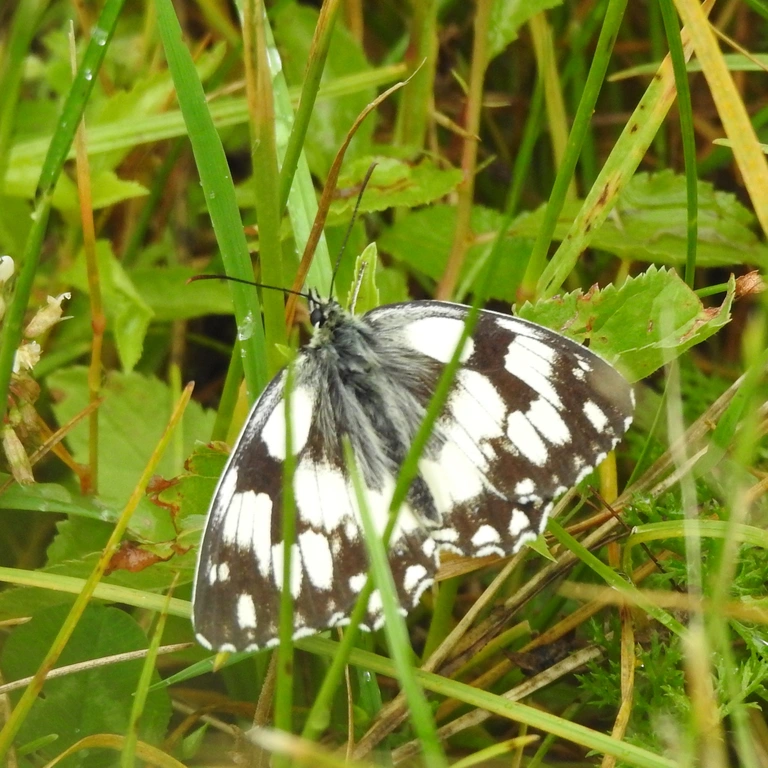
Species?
Melanargia galathea
